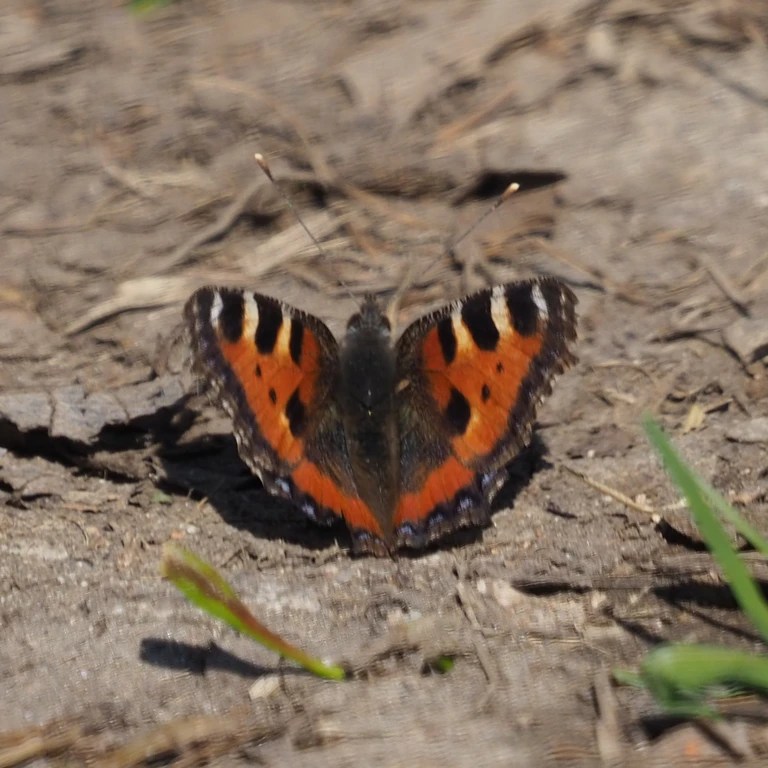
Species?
Aglais urticae
